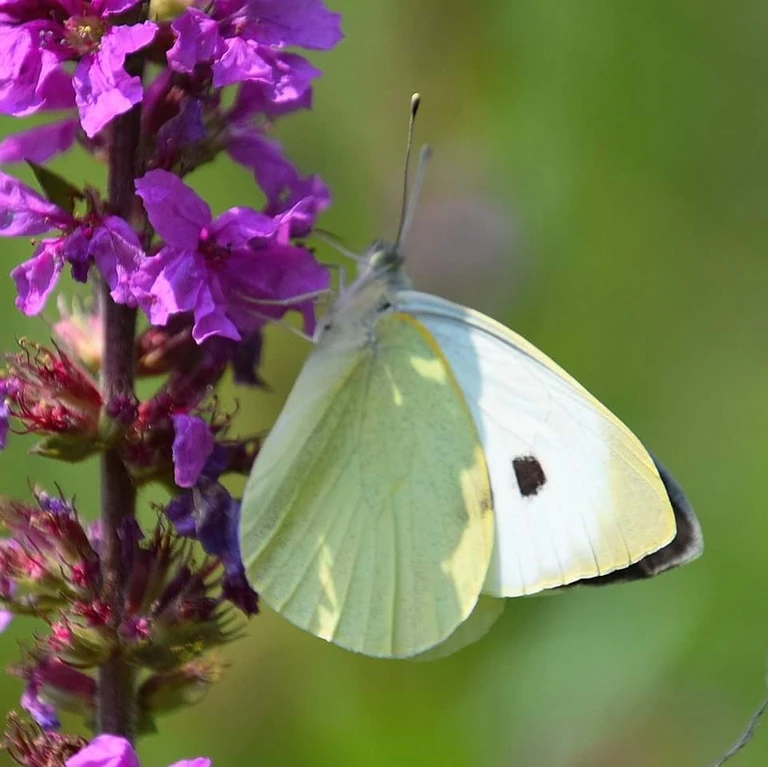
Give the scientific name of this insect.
Pieris brassicae
